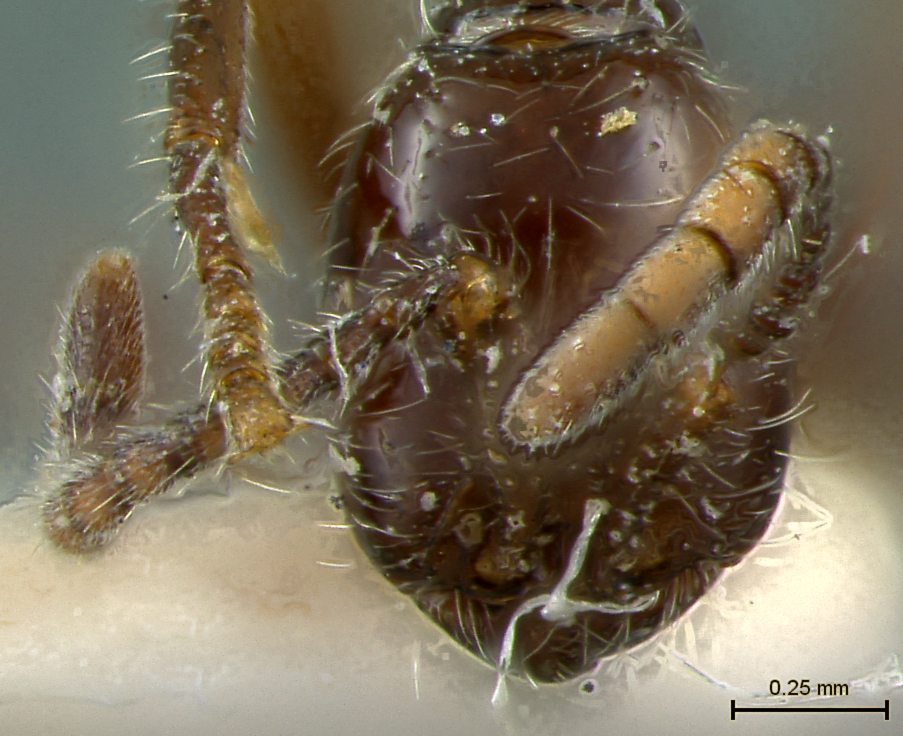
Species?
Eciton angustinode
